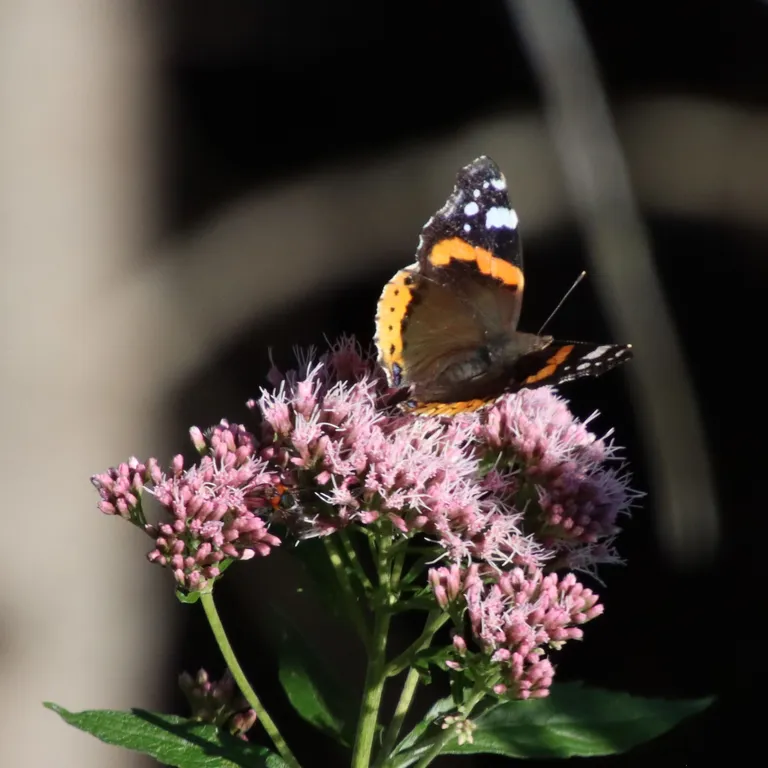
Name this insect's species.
Vanessa atalanta
